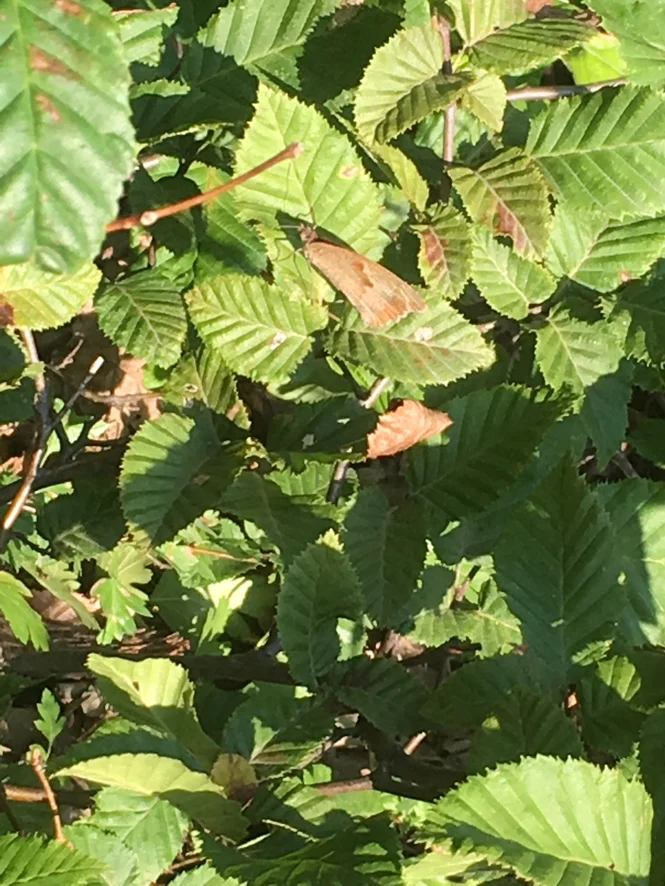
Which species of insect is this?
Maniola jurtina
